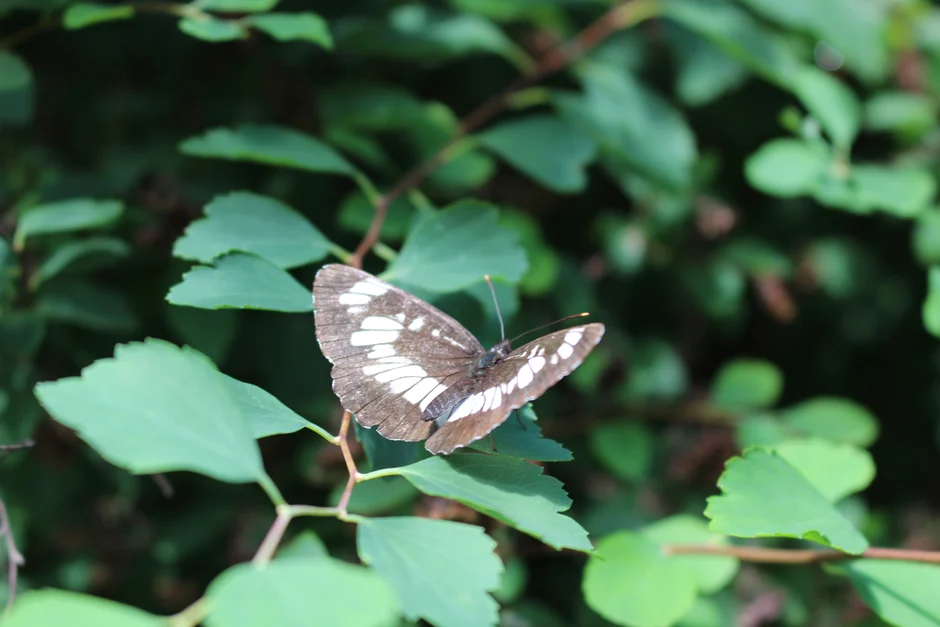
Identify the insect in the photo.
Neptis rivularis
